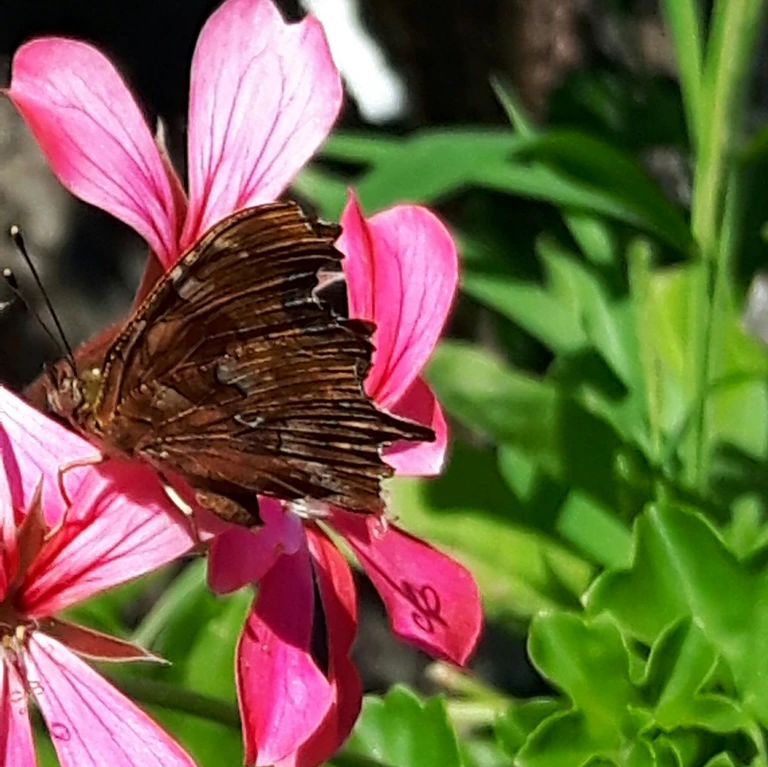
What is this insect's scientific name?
Polygonia c-album
